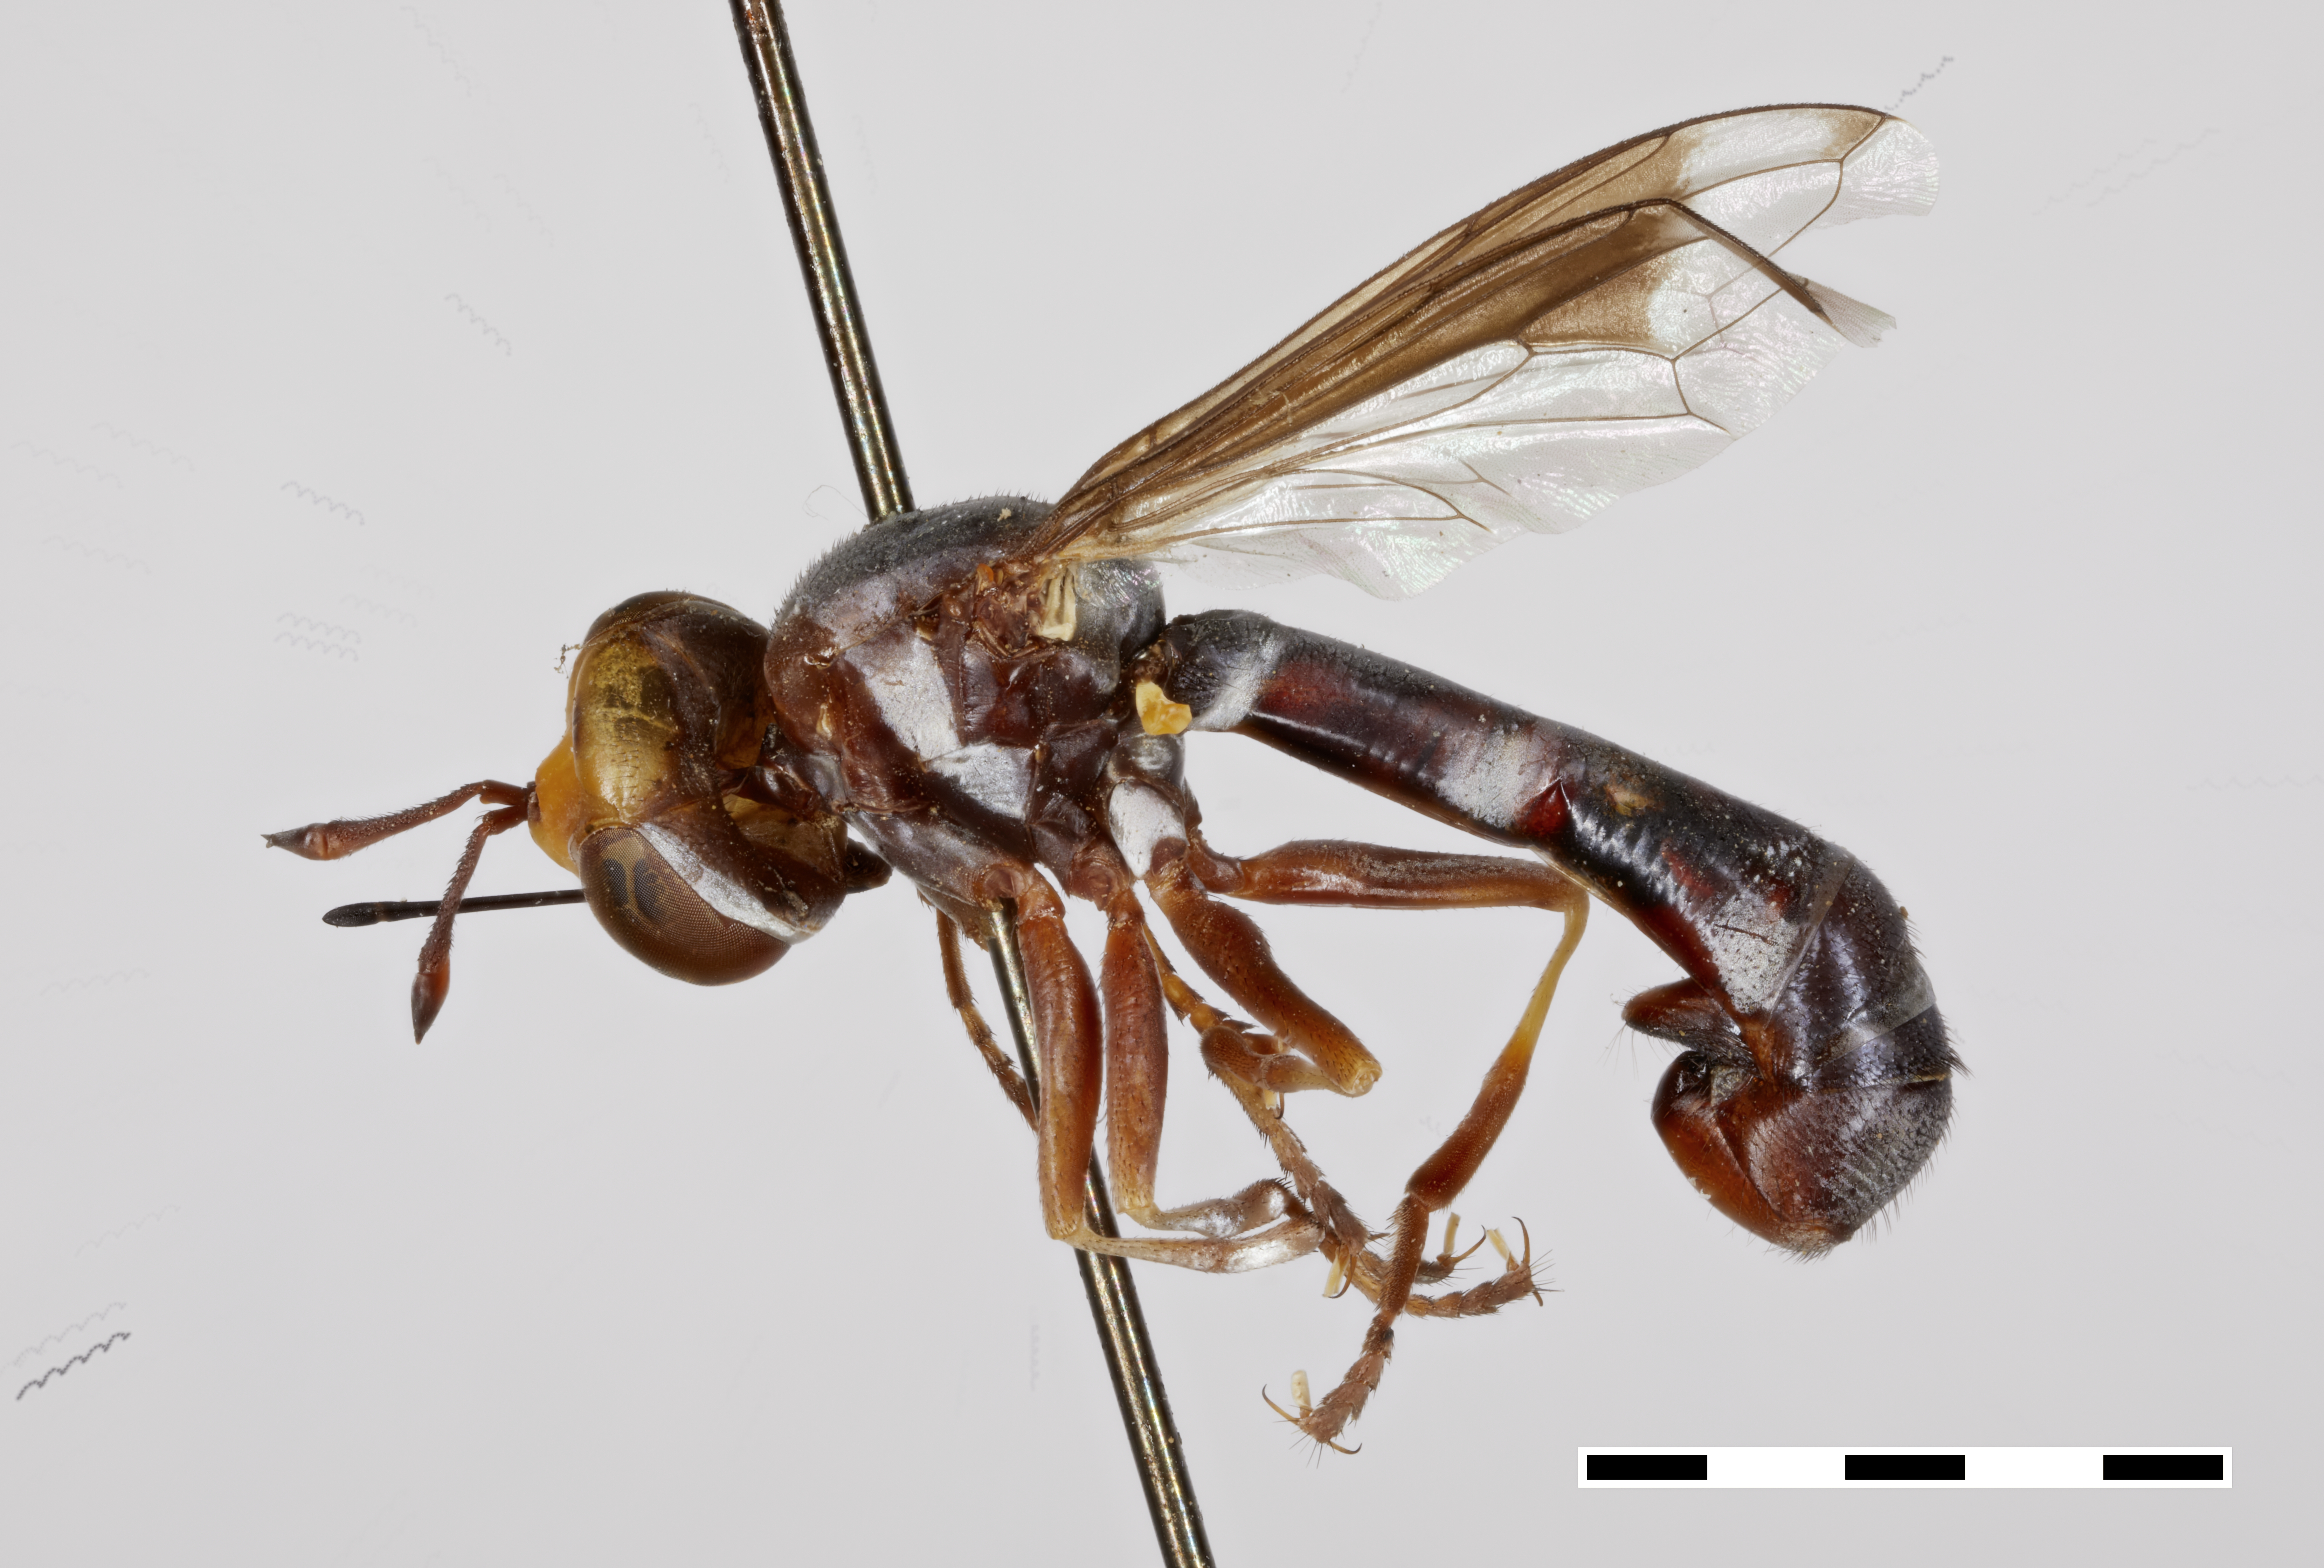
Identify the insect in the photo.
Physocephala flavifacies
